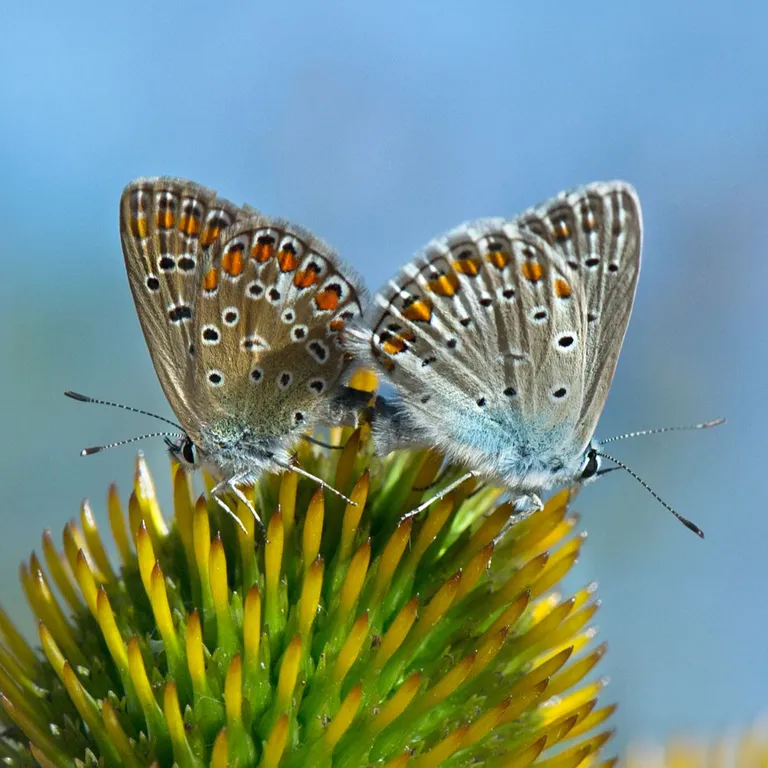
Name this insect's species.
Polyommatus icarus
